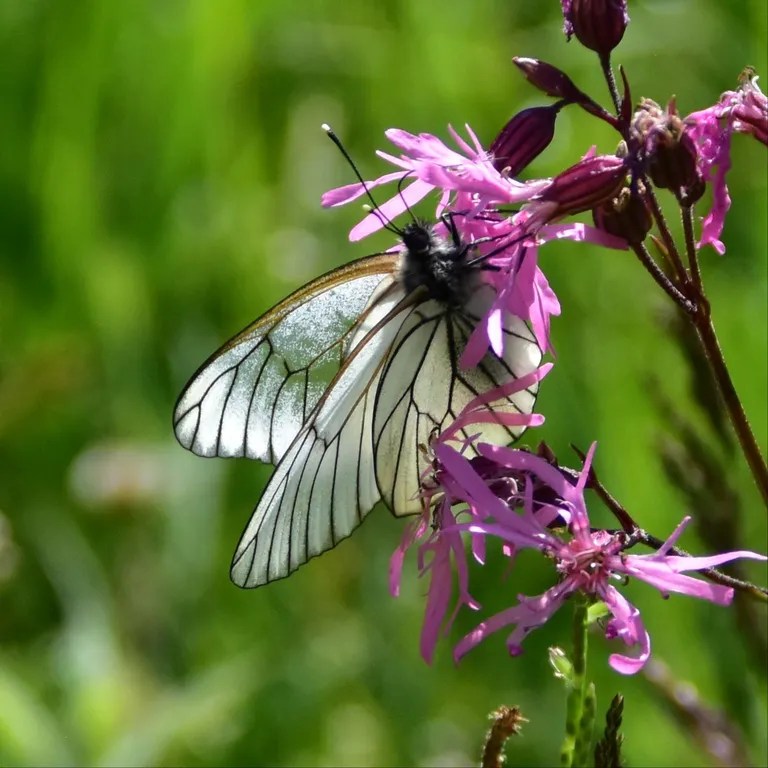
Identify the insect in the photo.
Aporia crataegi
